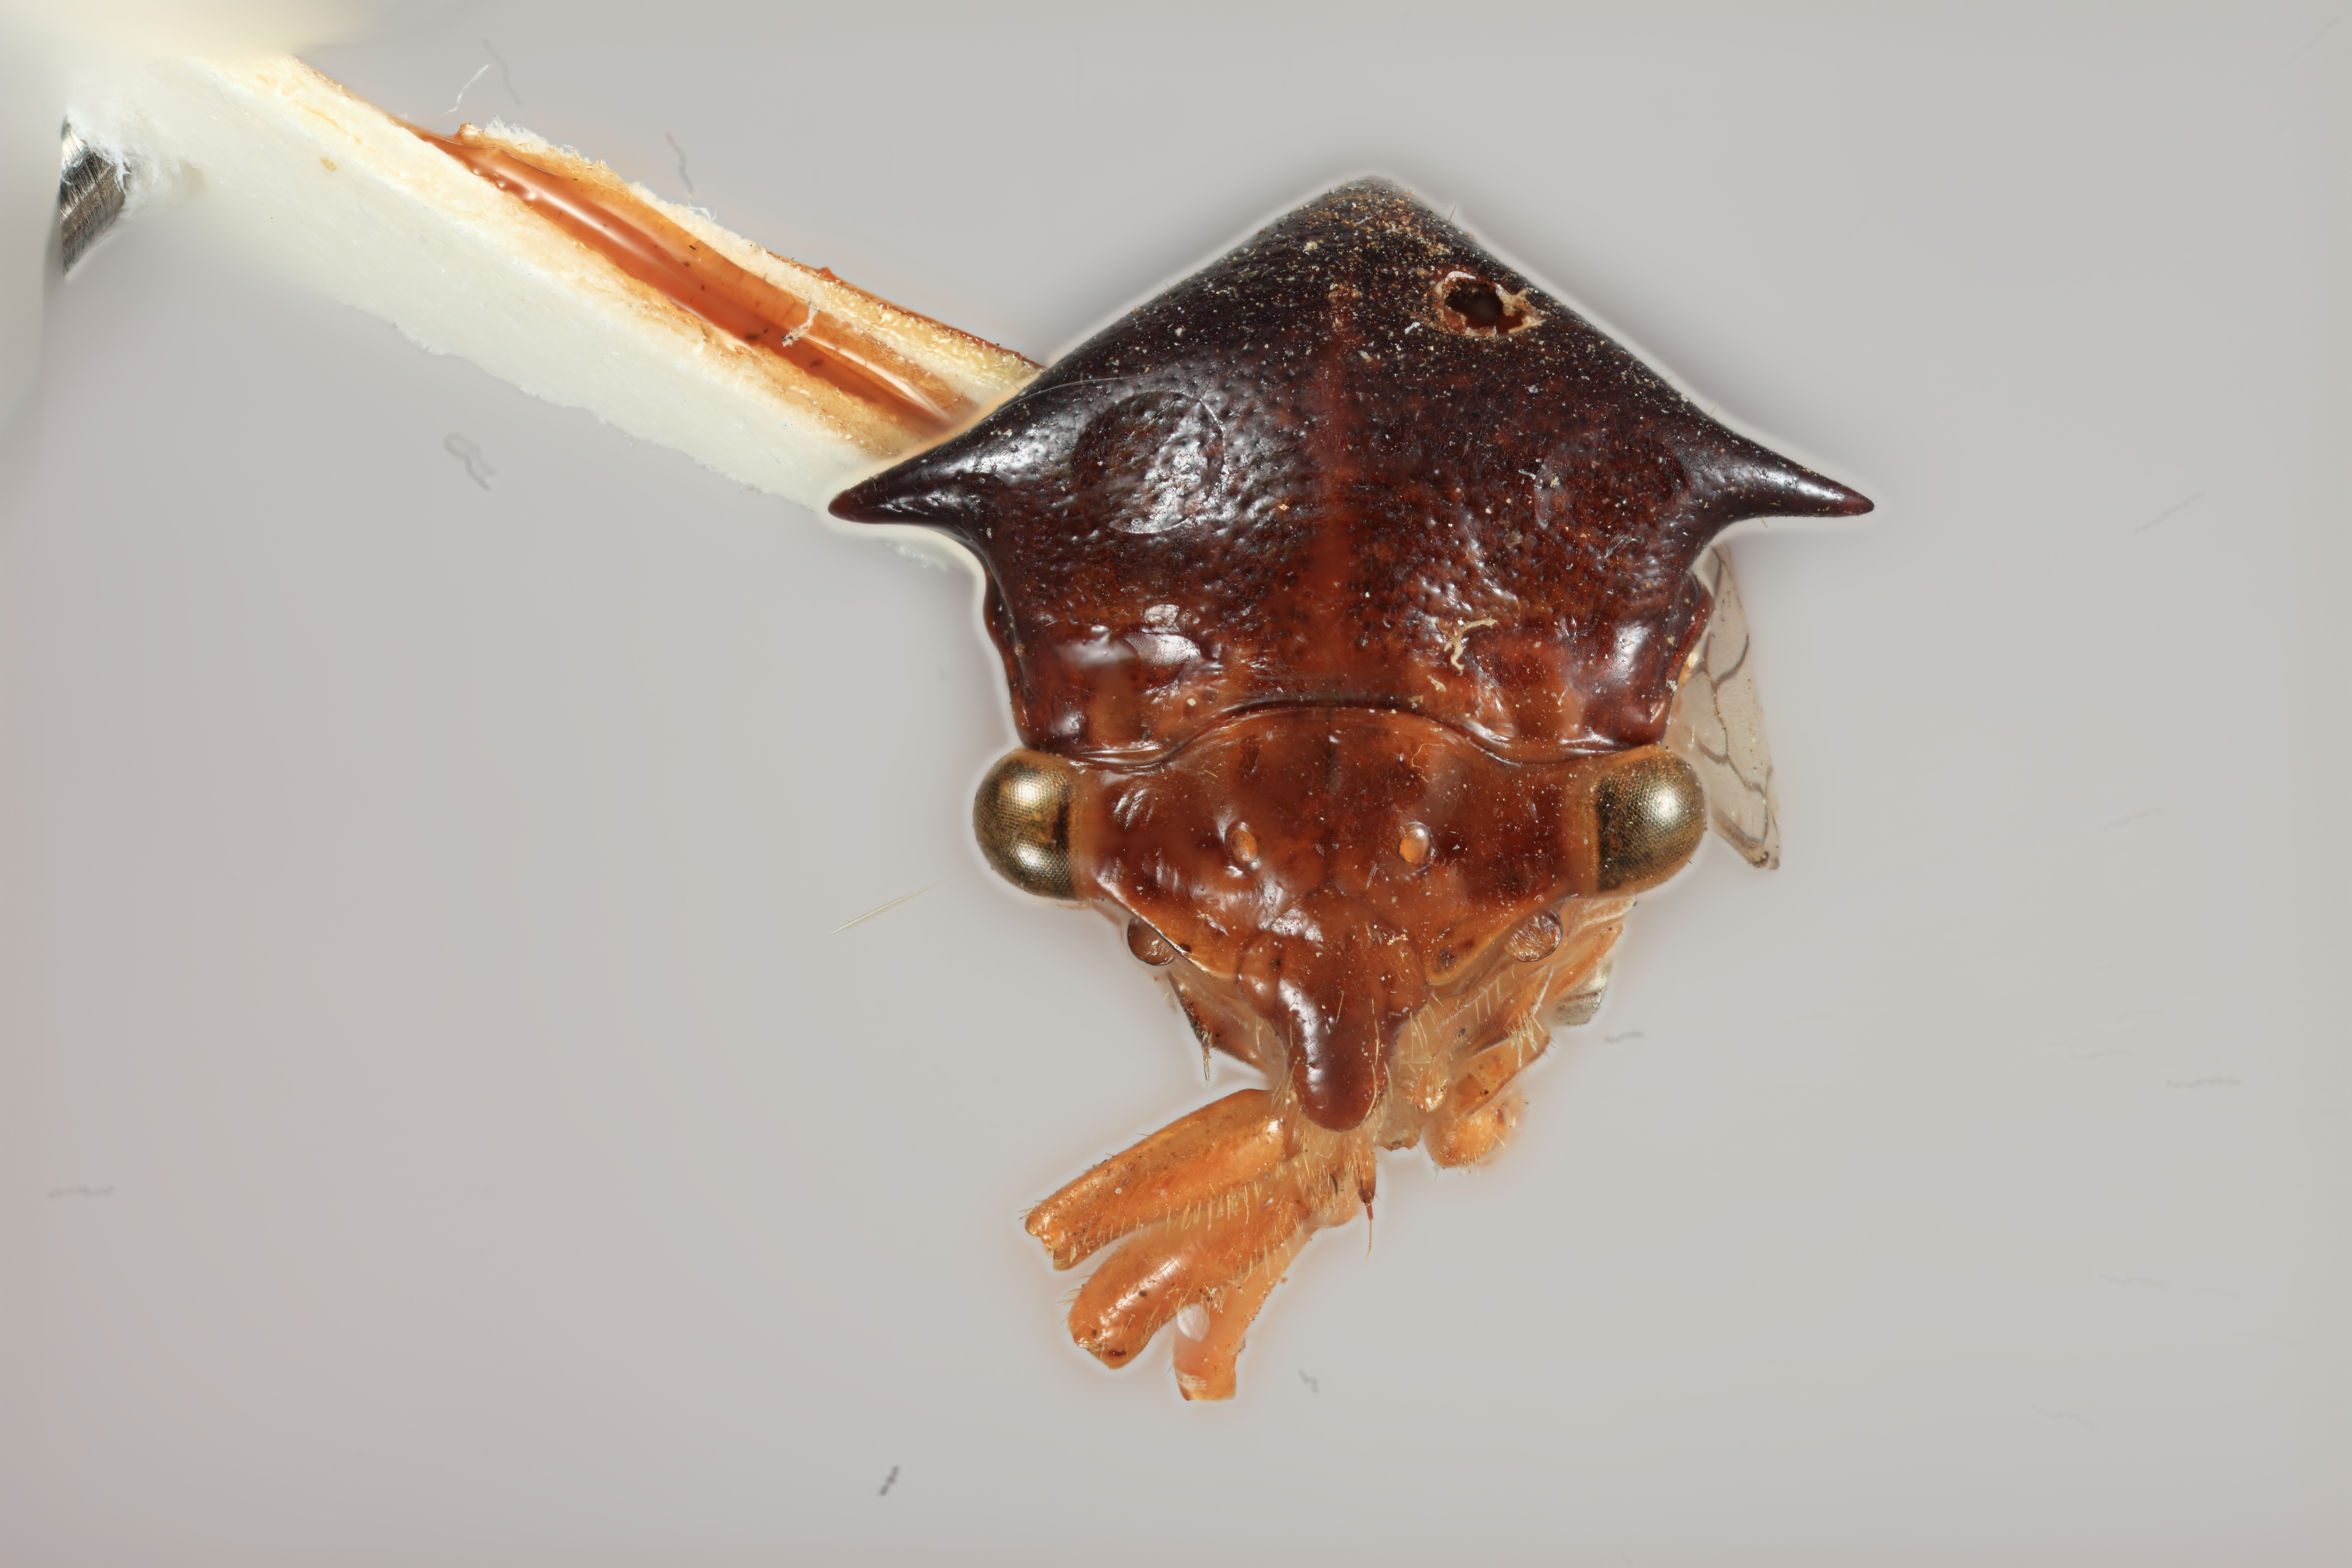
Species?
Ceresa nigra
